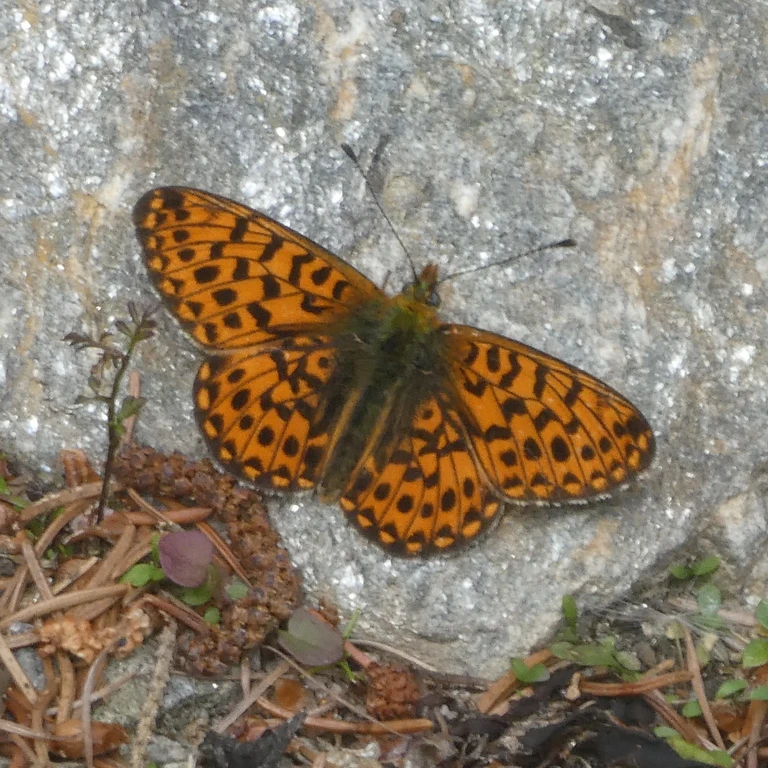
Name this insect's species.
Boloria euphrosyne (also Clossiana euphrosyne)
